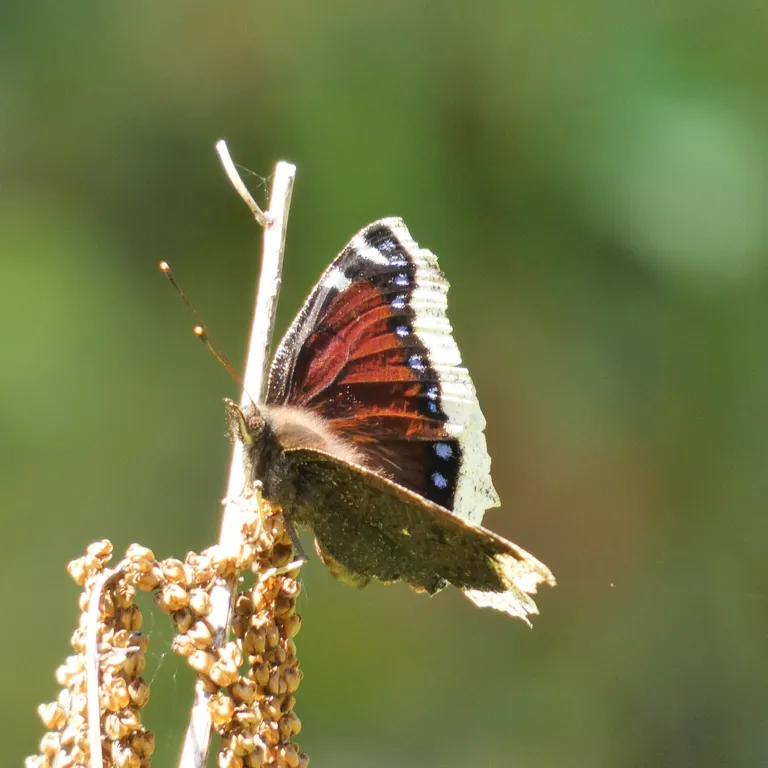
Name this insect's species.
Nymphalis antiopa
